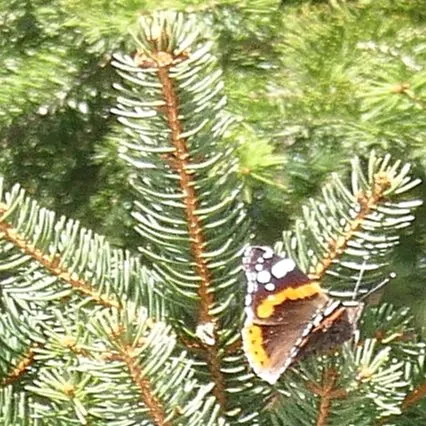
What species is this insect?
Vanessa atalanta
